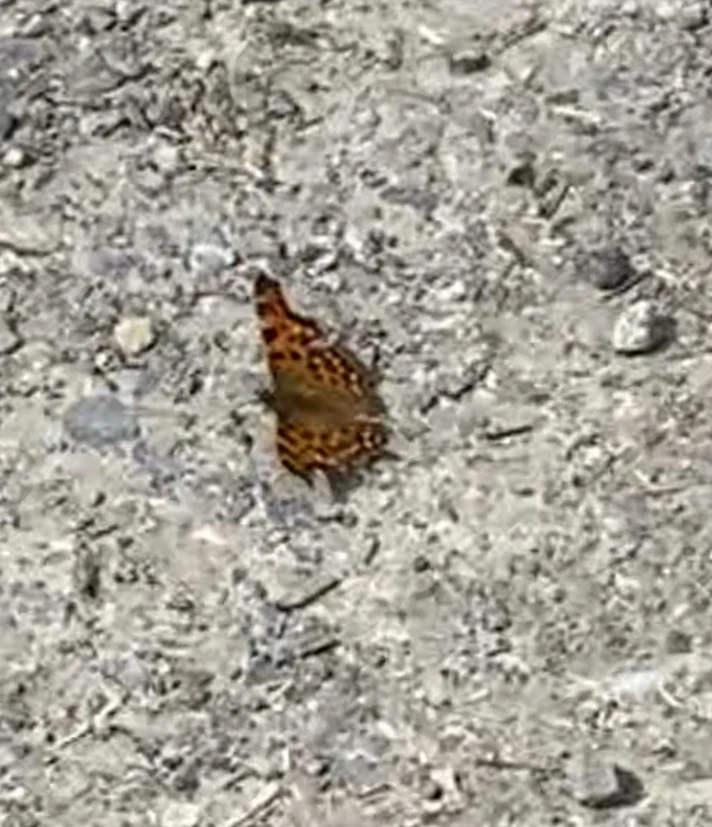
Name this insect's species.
Polygonia c-album
